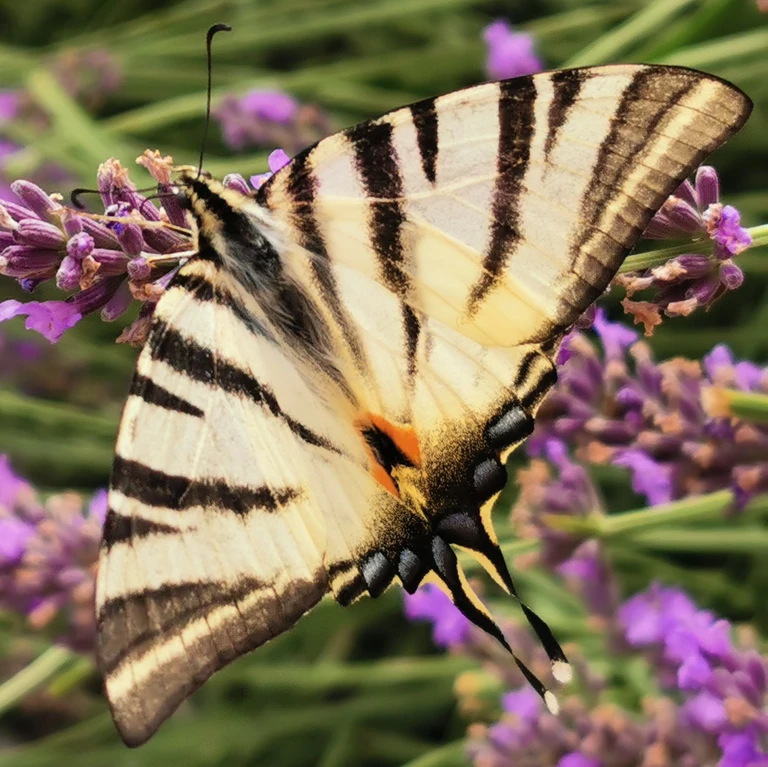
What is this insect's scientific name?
Iphiclides podalirius
